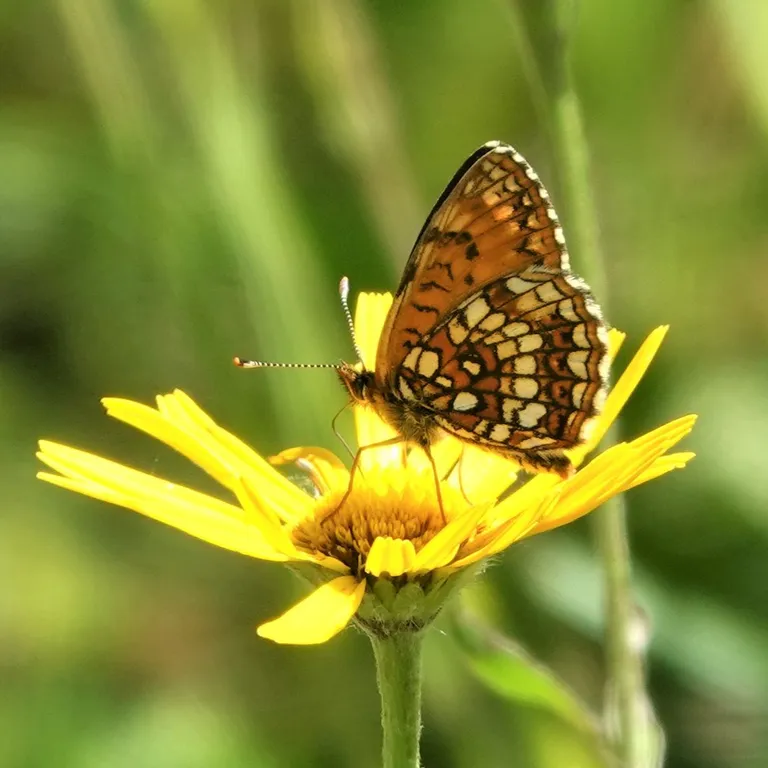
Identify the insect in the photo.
Melitaea diamina
